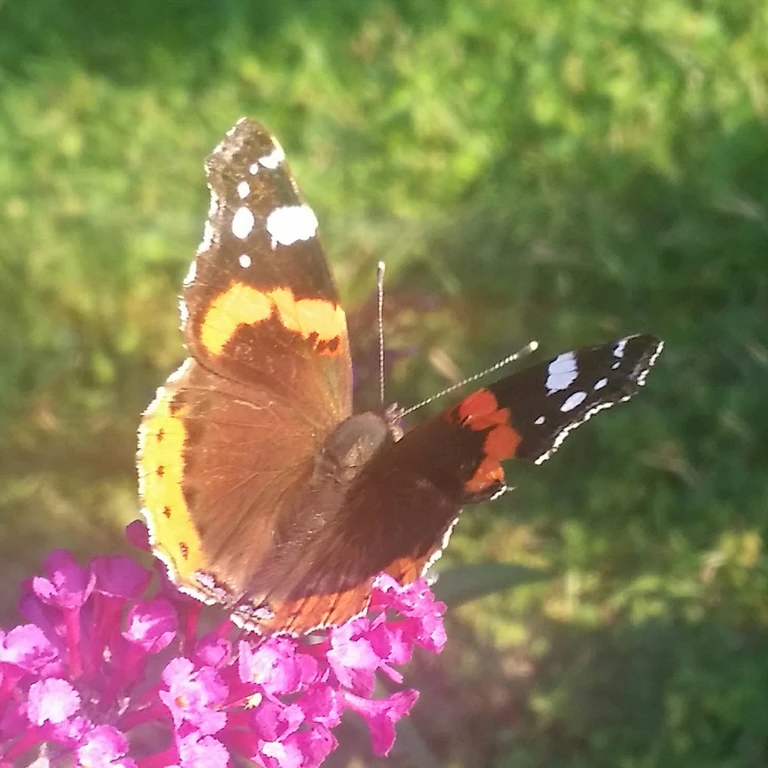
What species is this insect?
Vanessa atalanta
